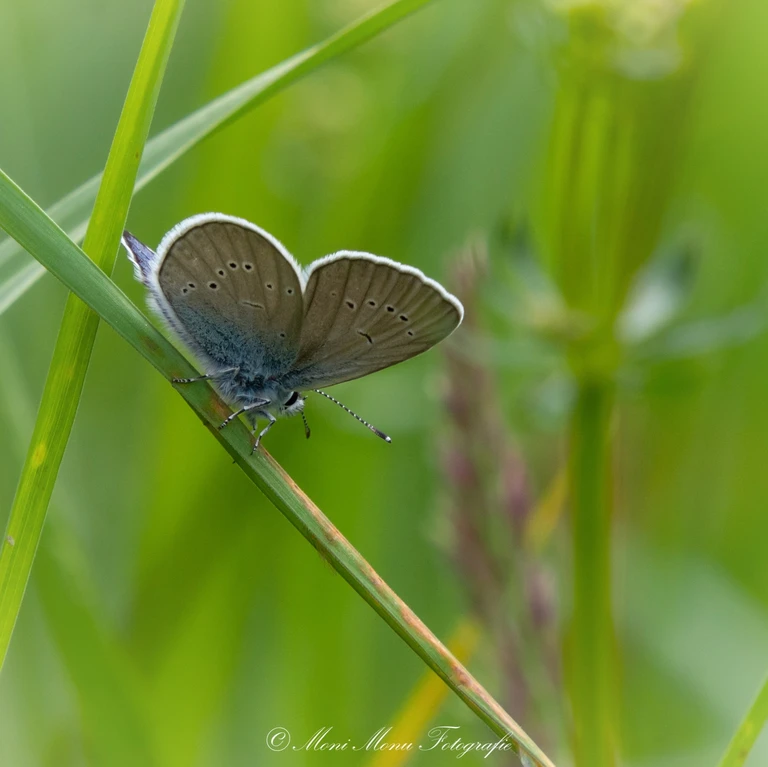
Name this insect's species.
Cyaniris semiargus
